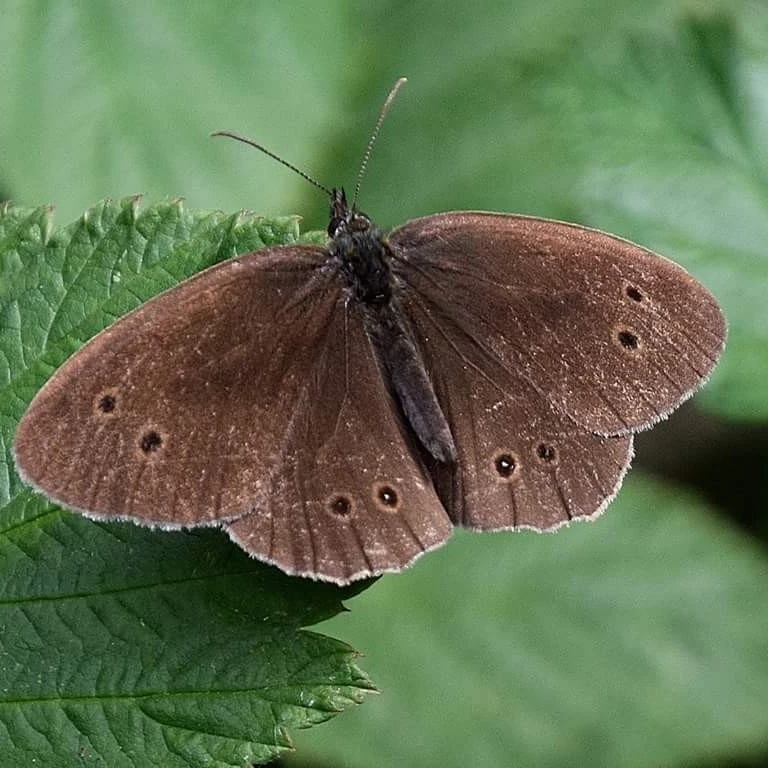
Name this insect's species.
Aphantopus hyperantus
